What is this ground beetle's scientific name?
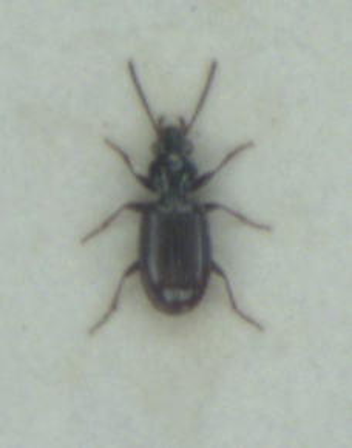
Bembidion normannum
